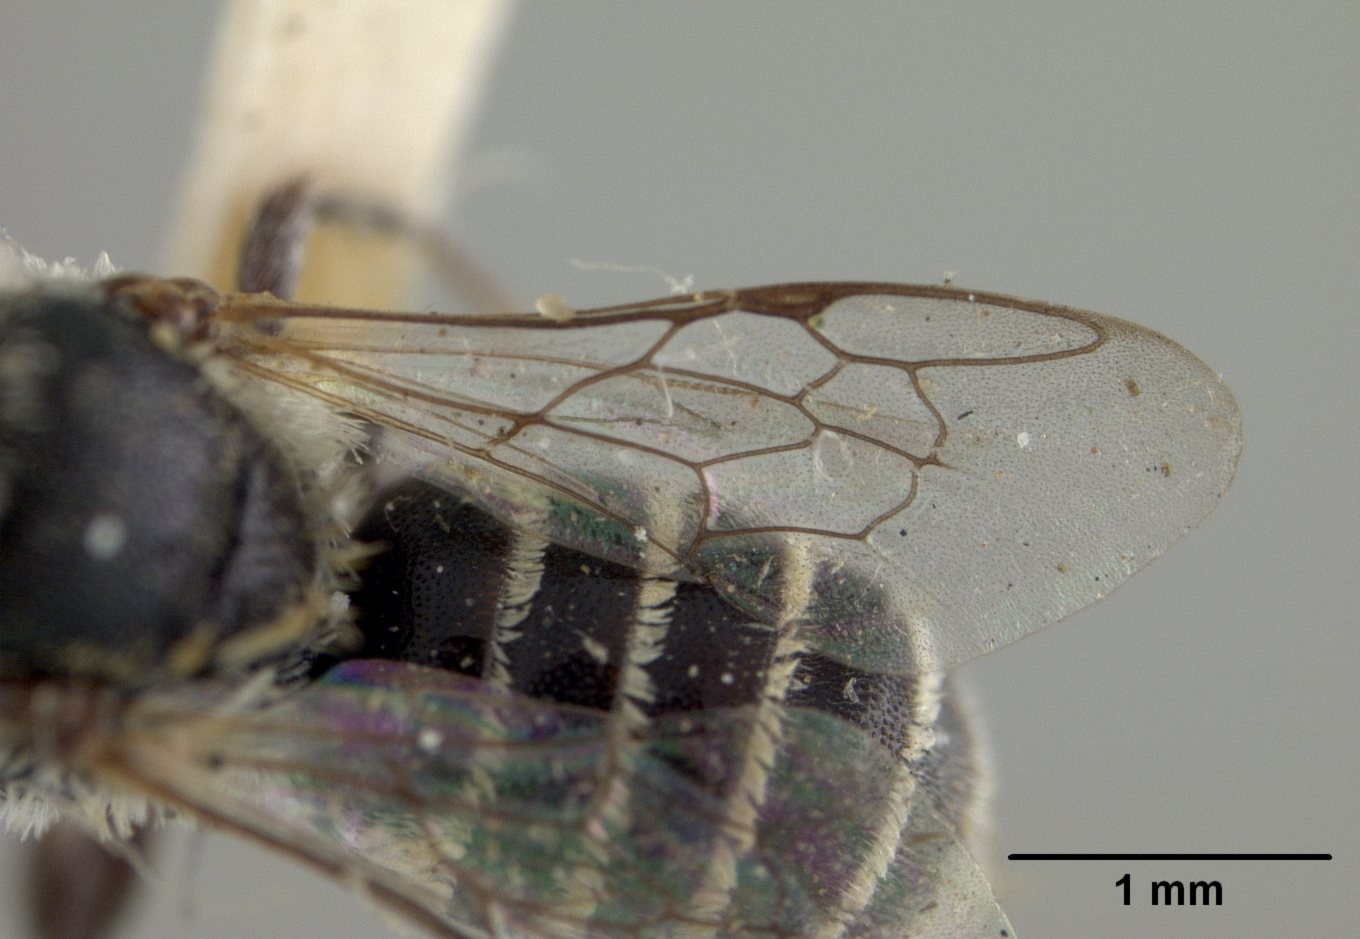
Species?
Ashmeadiella schwarzi
